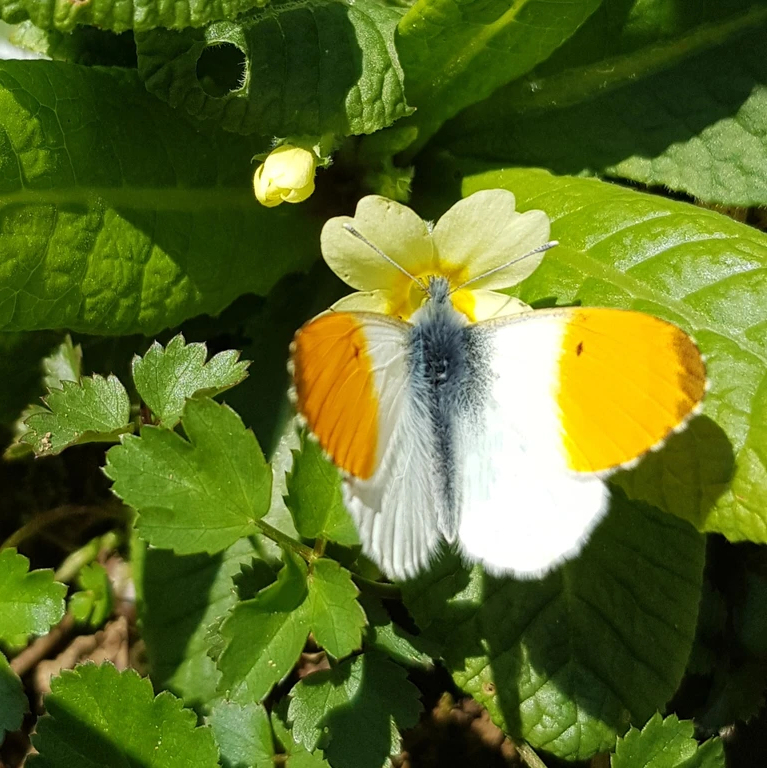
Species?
Anthocharis cardamines
